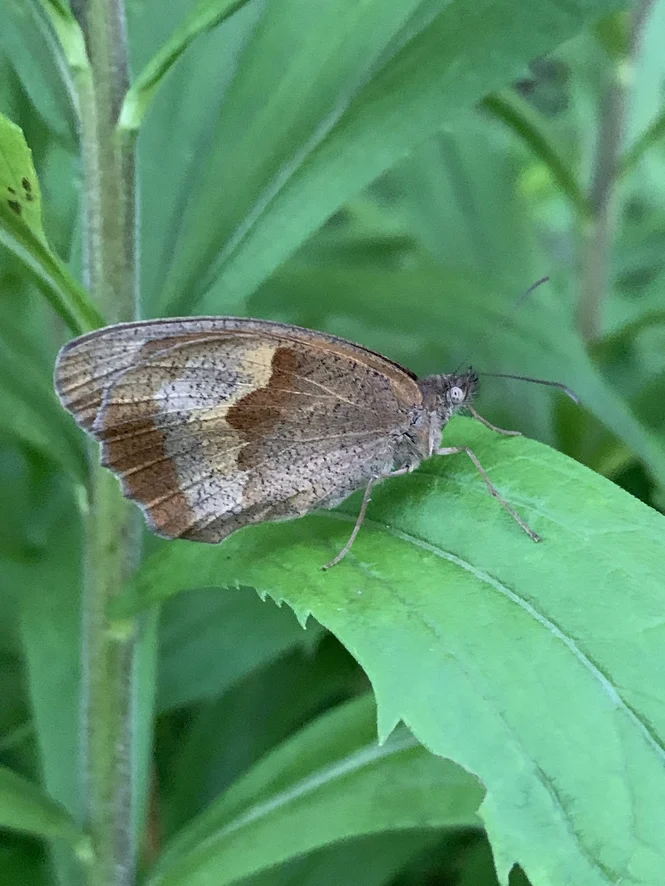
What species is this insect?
Maniola jurtina
